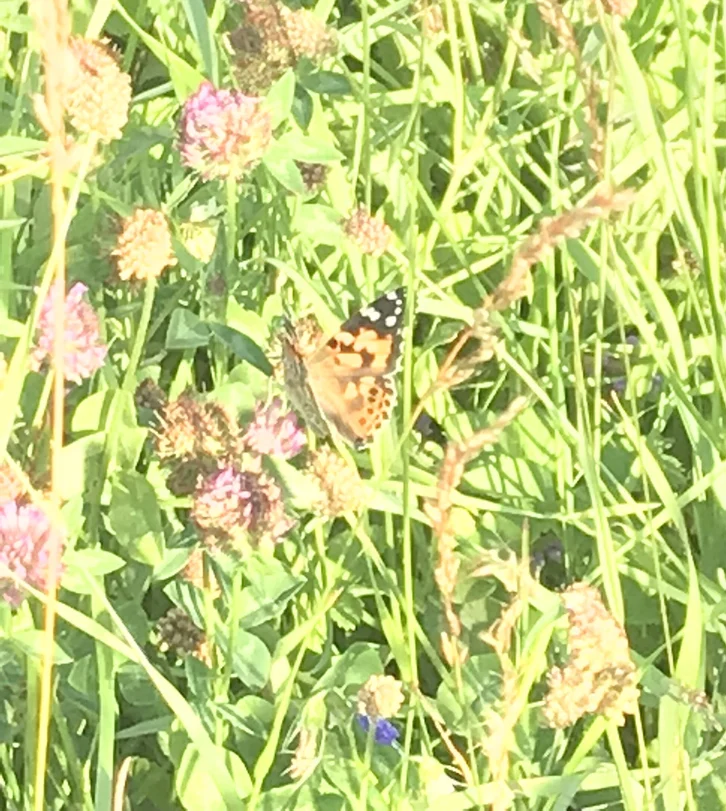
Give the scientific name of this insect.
Vanessa cardui
